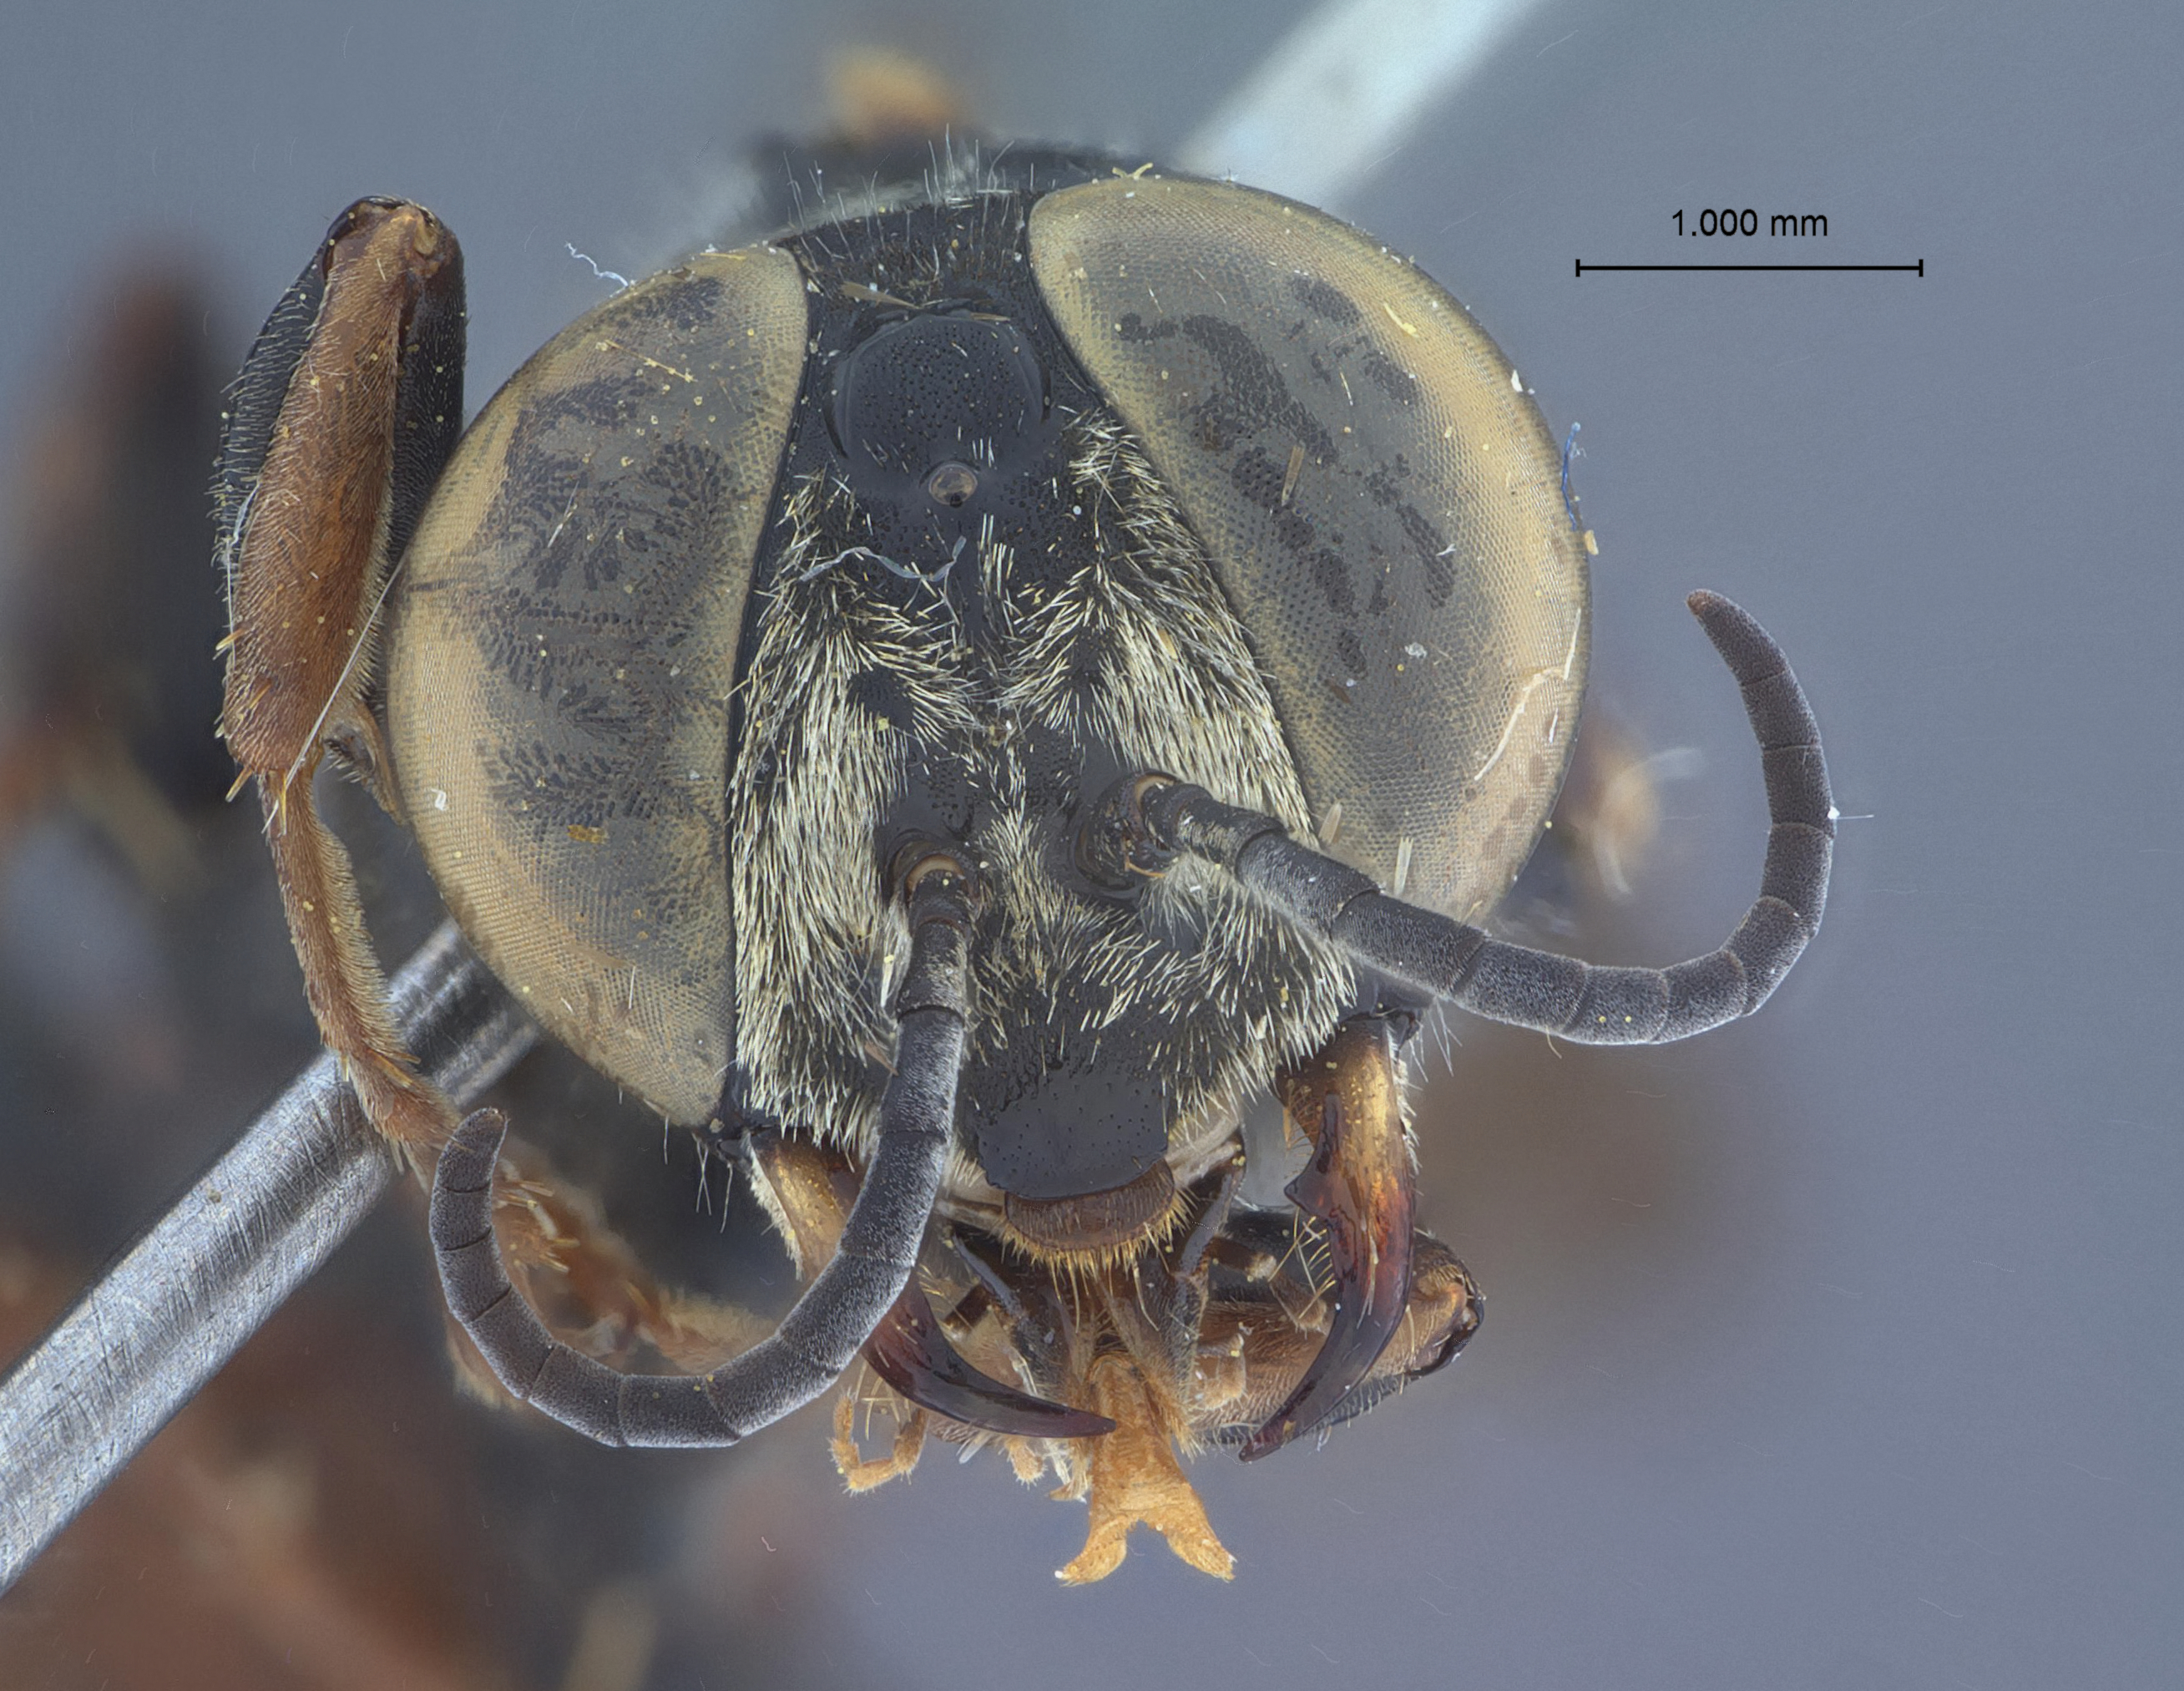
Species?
Tachytes venezuelae
